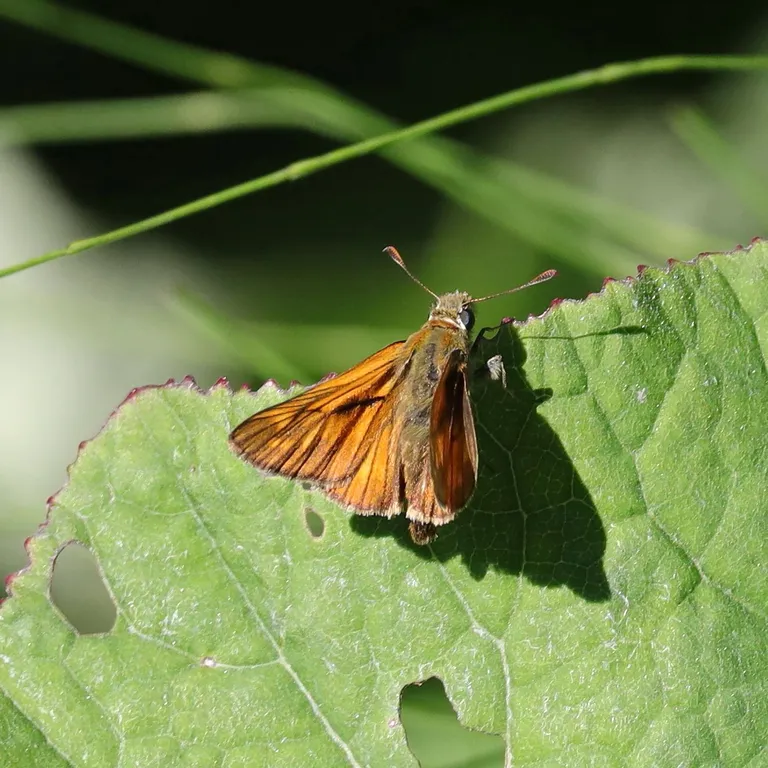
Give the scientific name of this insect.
Ochlodes sylvanus (also Ochlodes venata)
